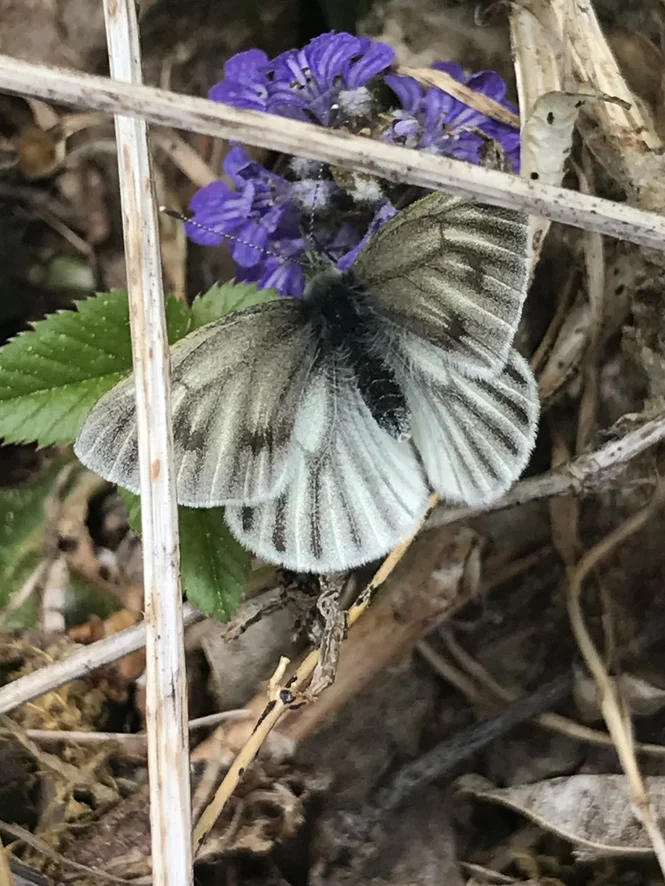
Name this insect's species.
Pieris bryoniae
